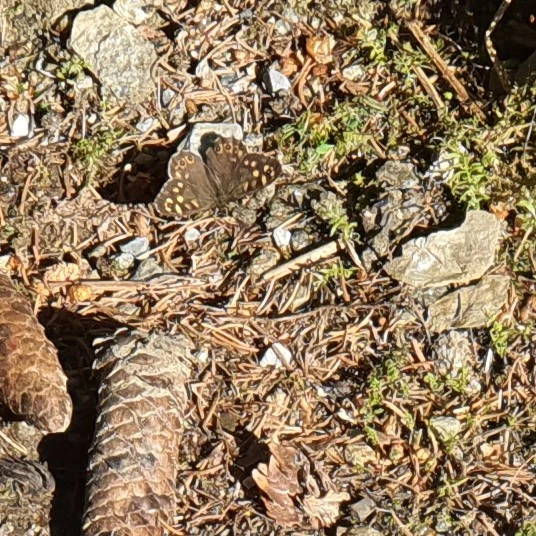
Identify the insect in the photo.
Pararge aegeria
